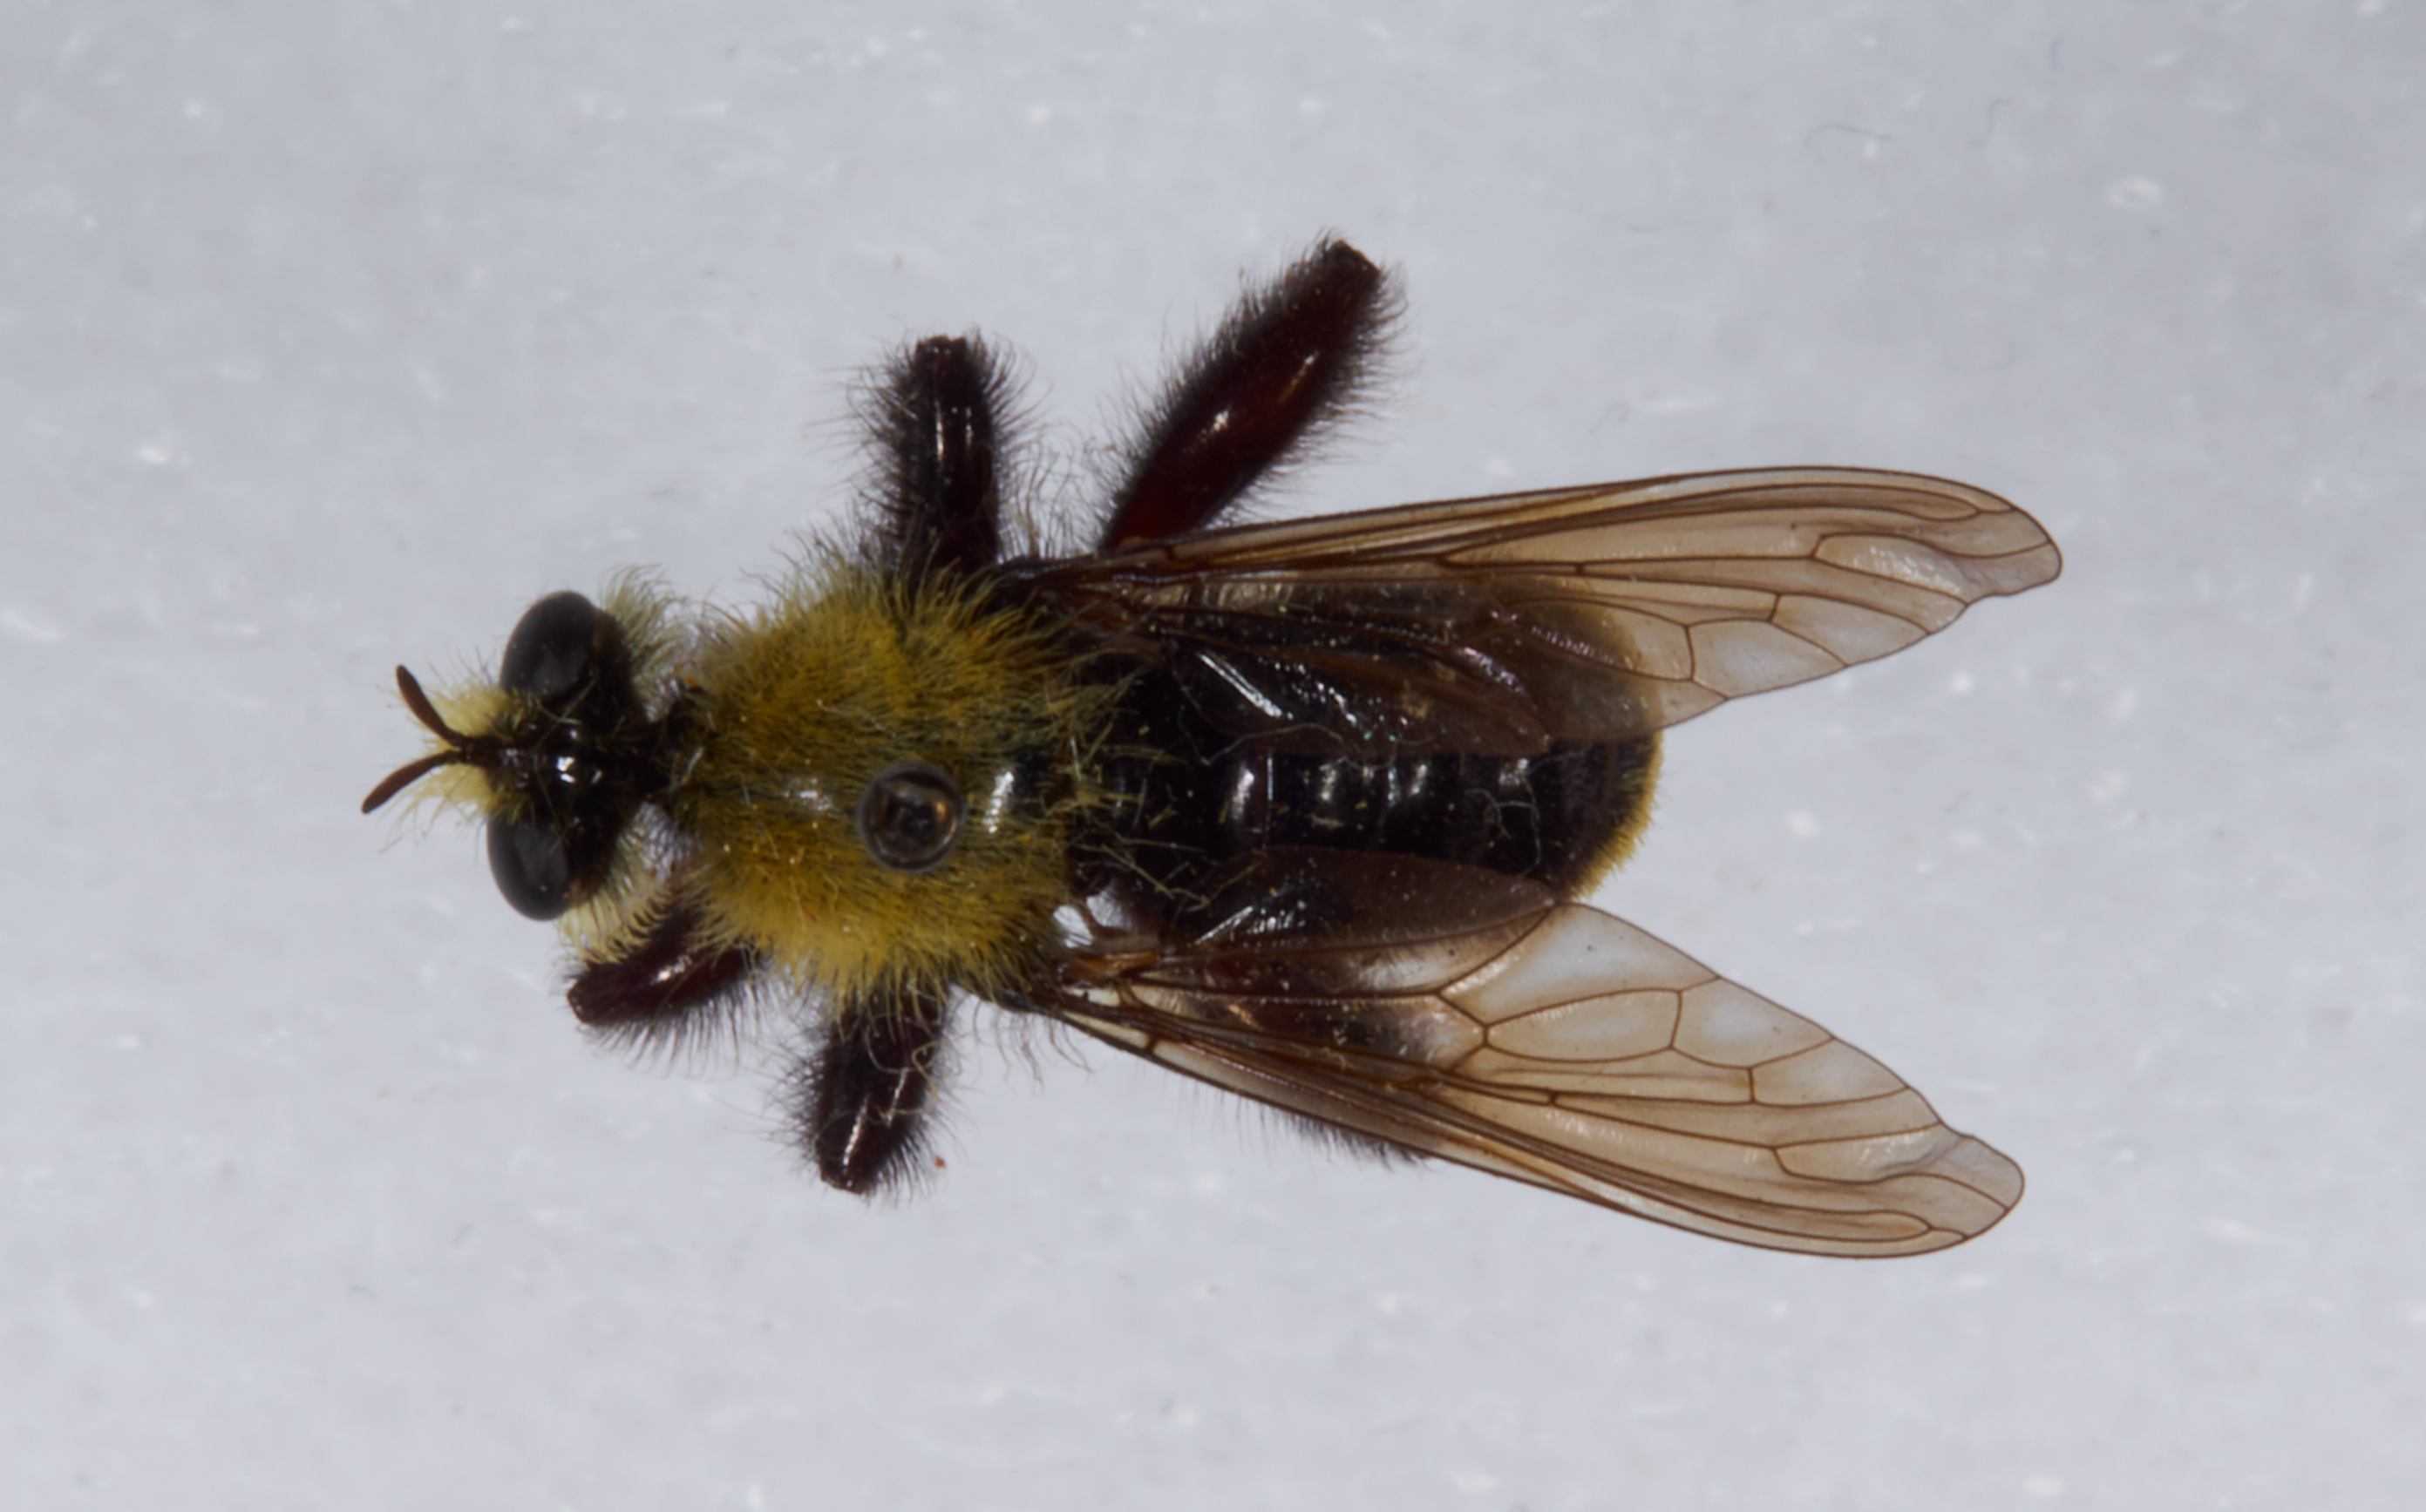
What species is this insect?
Laphria sackeni
